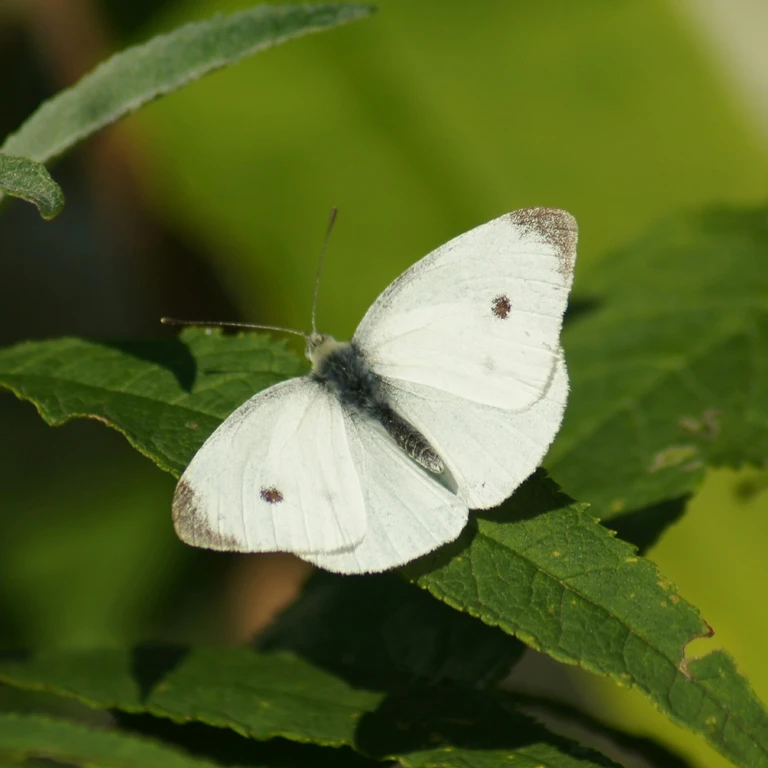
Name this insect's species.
Pieris rapae
